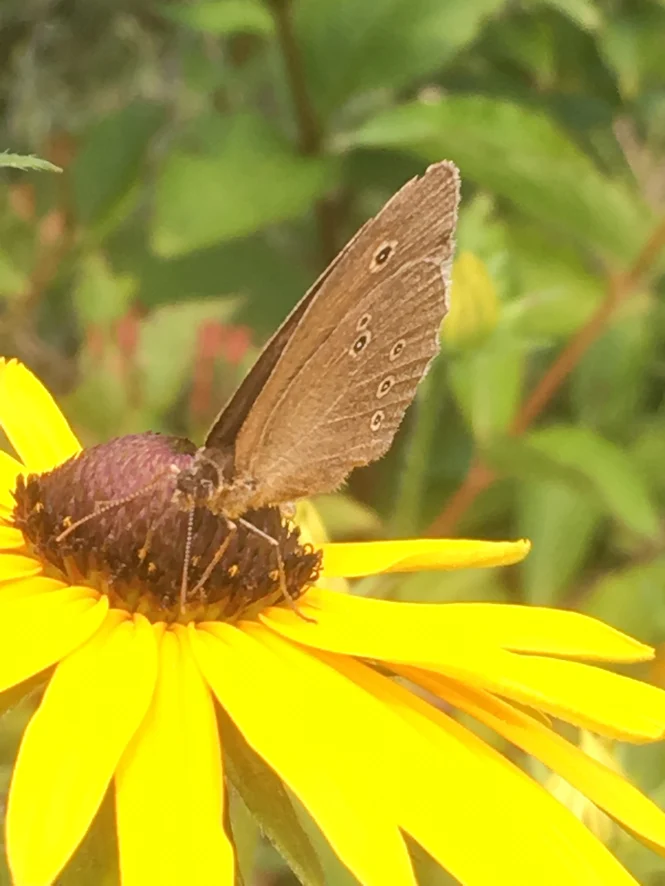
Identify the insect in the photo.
Aphantopus hyperantus
